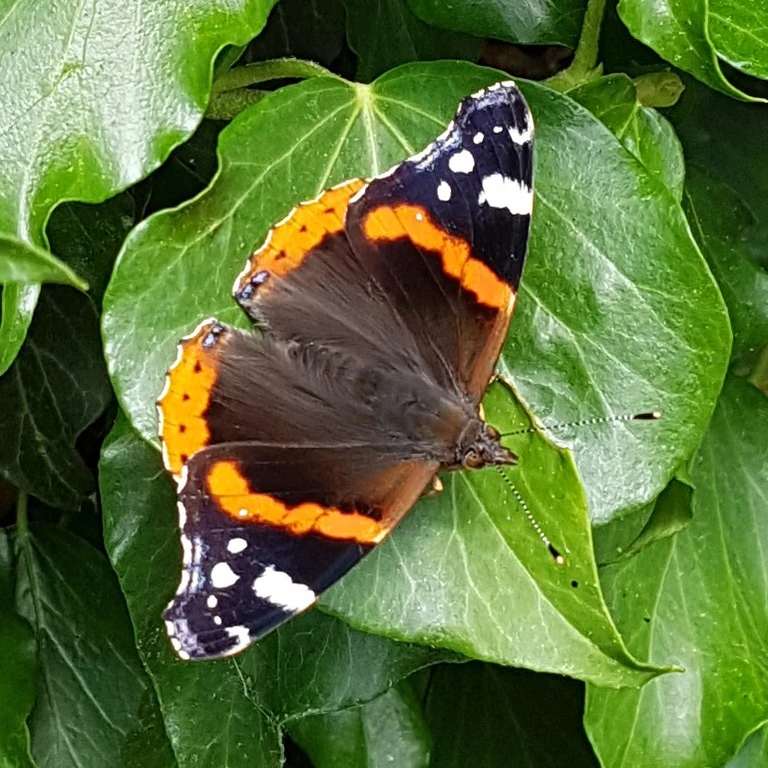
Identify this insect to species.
Vanessa atalanta
